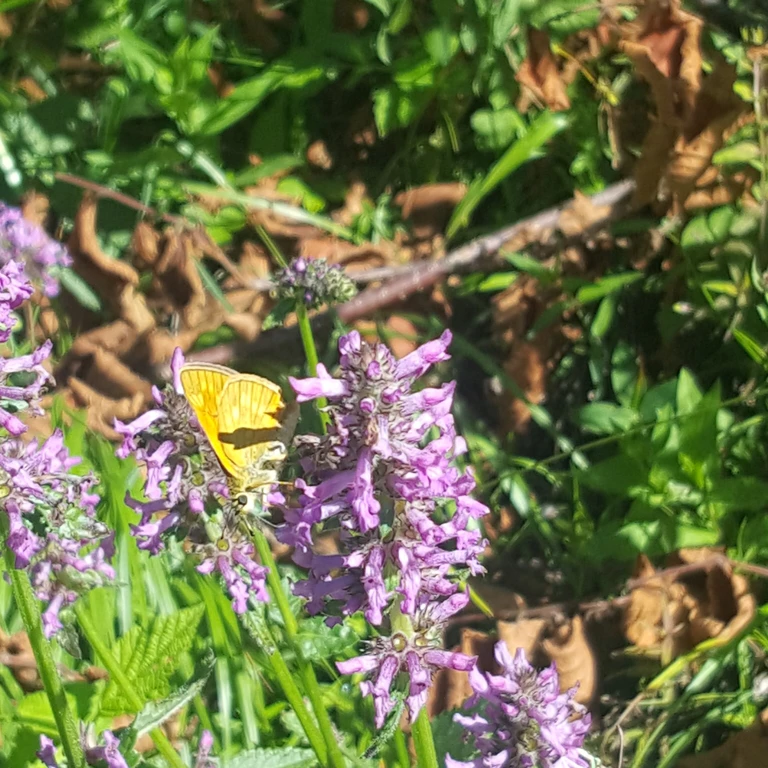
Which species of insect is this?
Ochlodes sylvanus (also Ochlodes venata)
